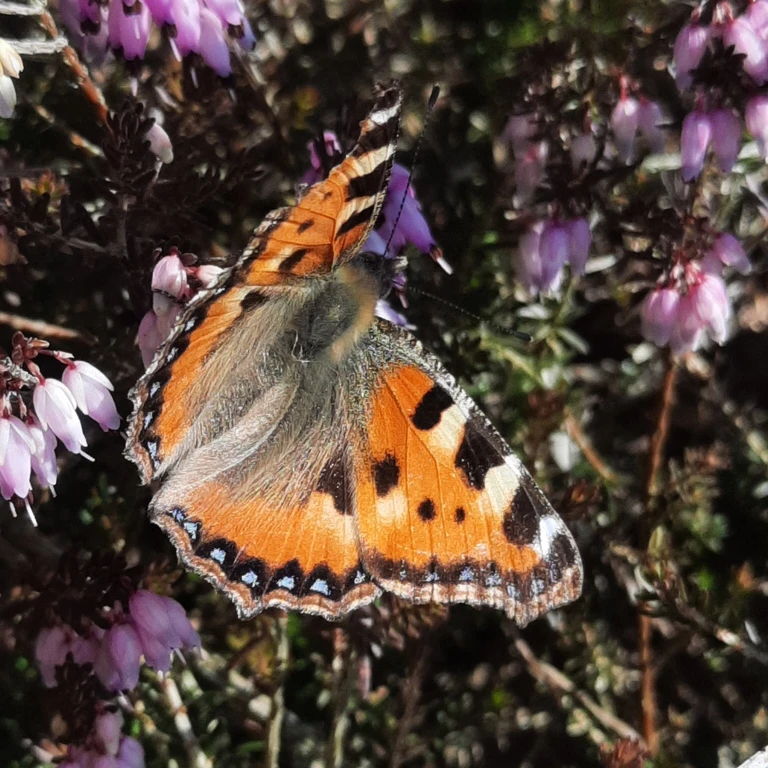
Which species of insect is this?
Aglais urticae
